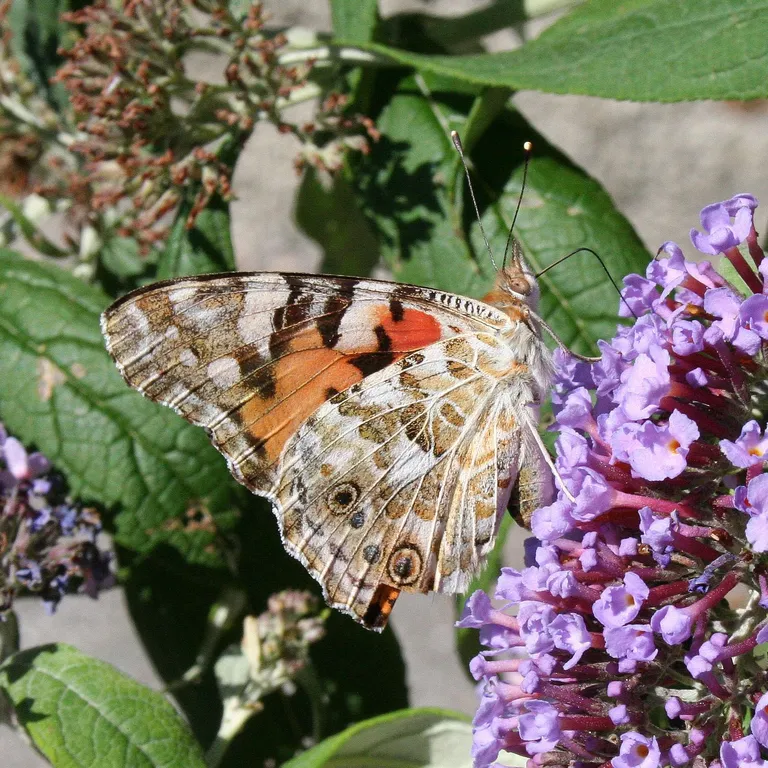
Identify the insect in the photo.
Vanessa cardui
